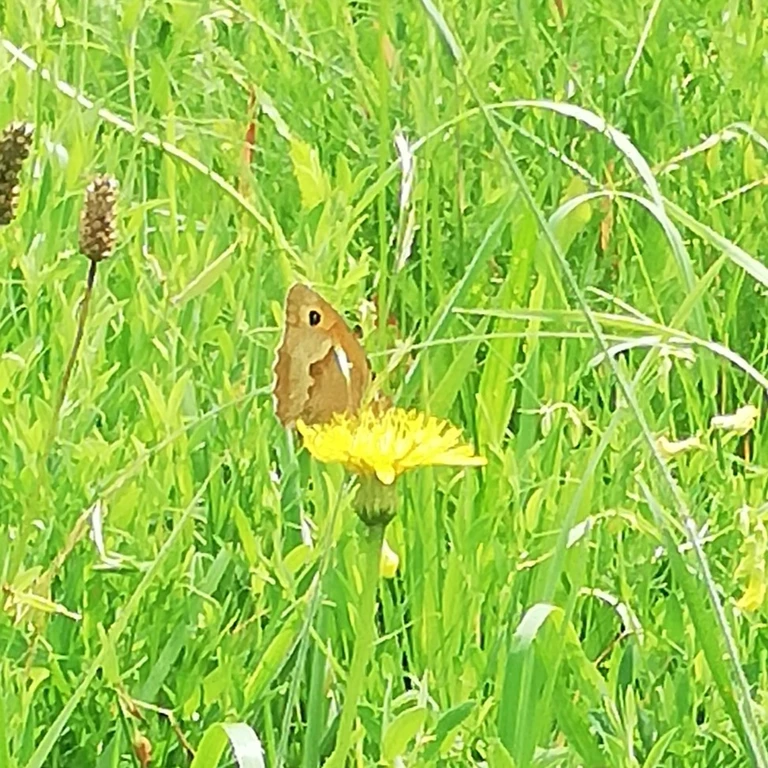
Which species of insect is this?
Maniola jurtina
